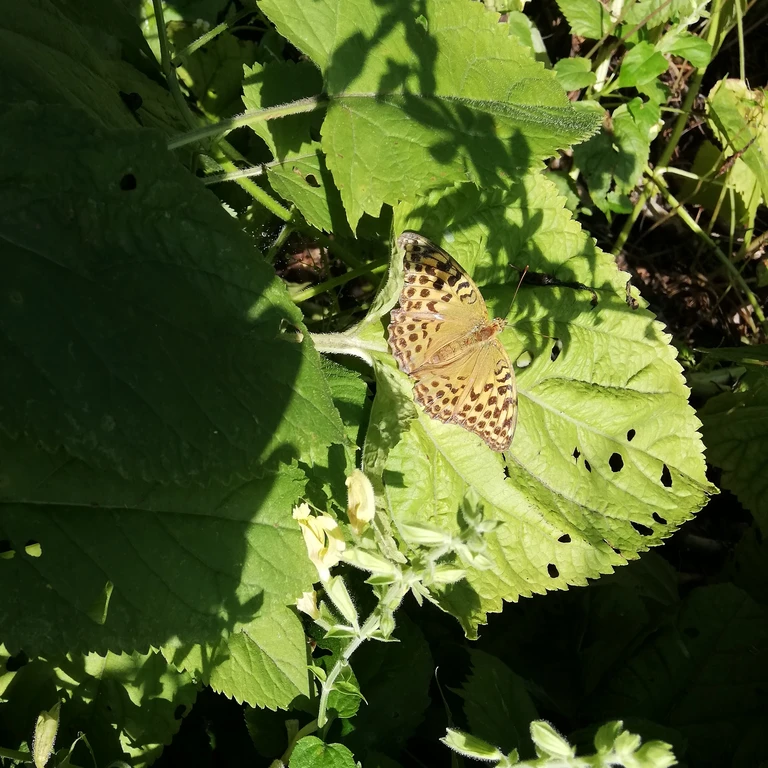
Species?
Argynnis paphia
